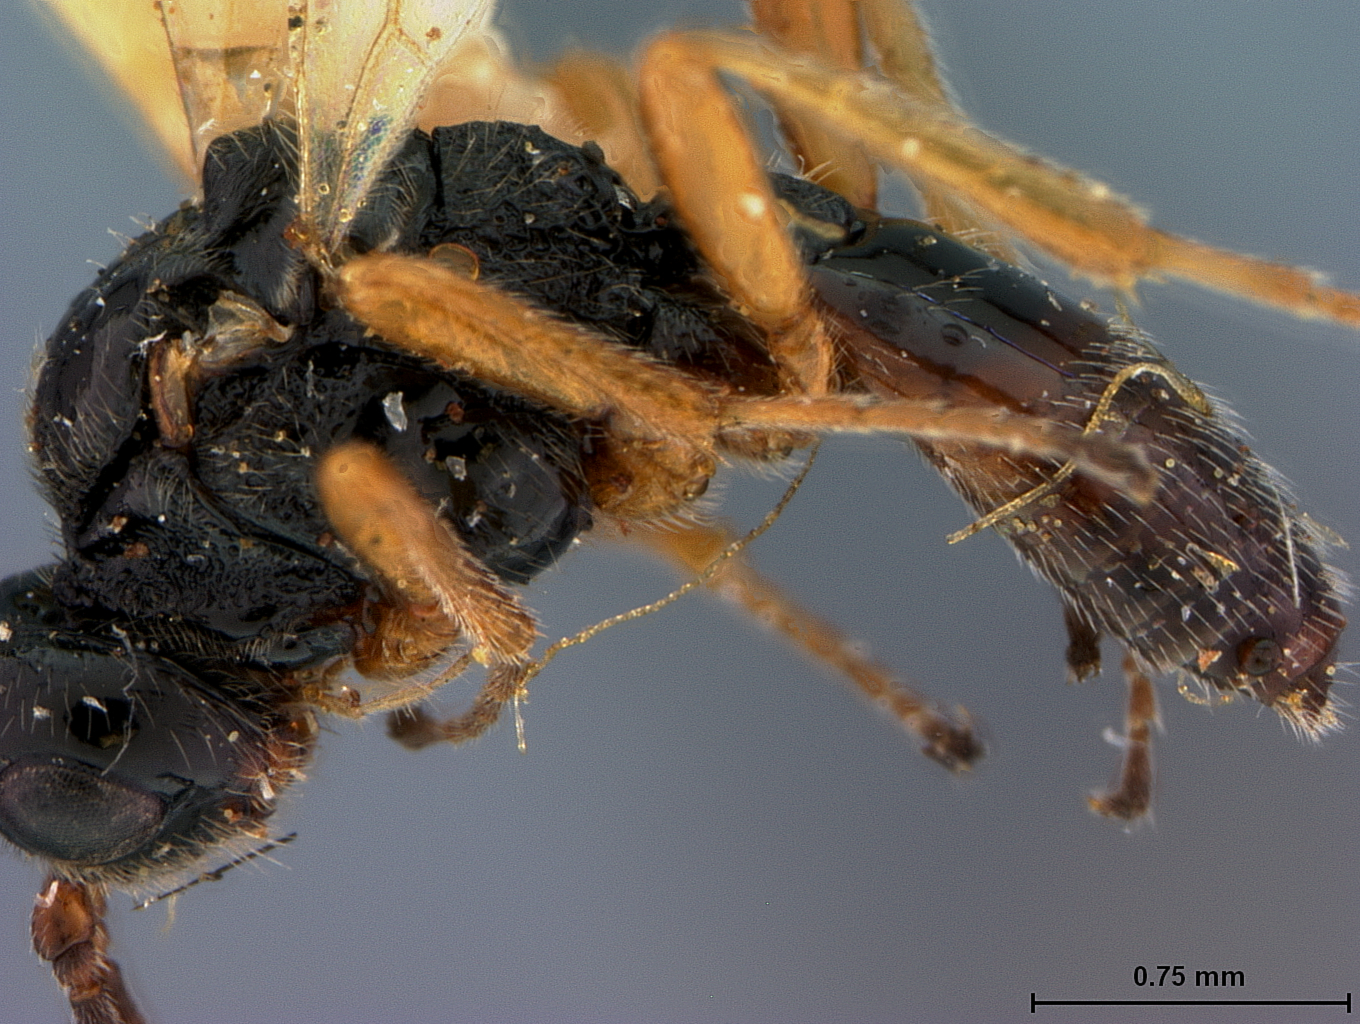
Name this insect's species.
Opius retractus
